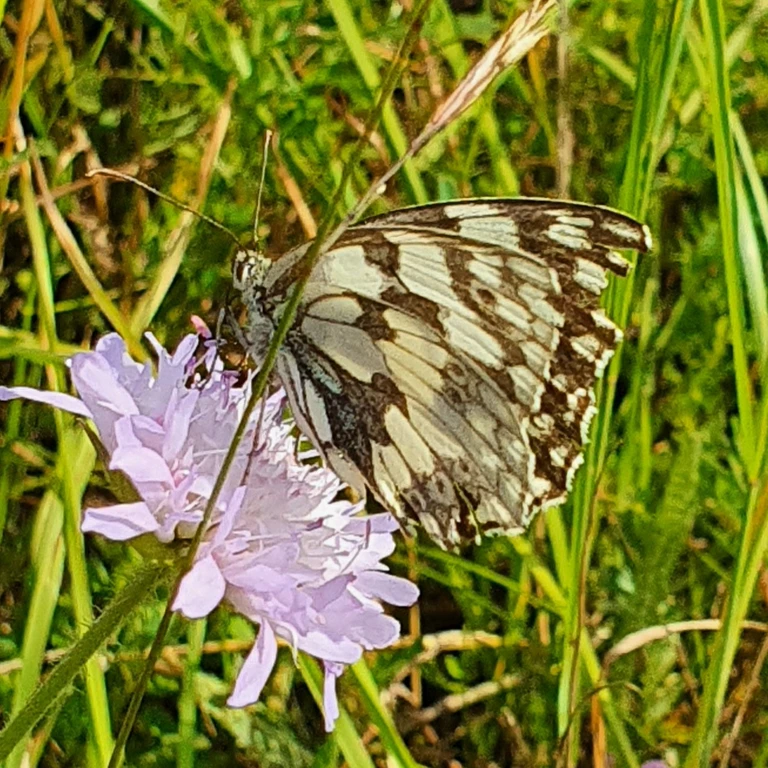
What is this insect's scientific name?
Melanargia galathea
